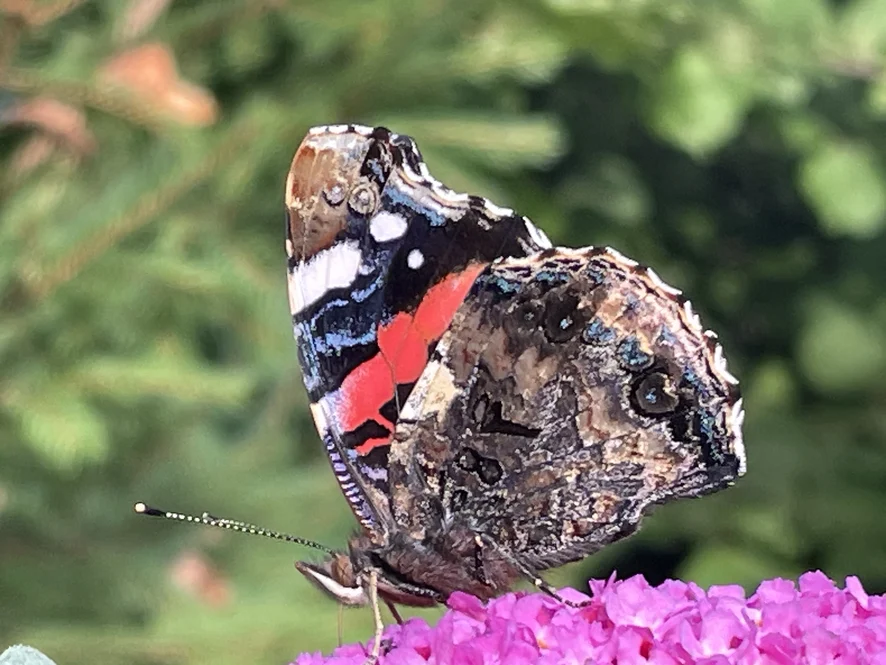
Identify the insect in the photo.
Vanessa atalanta
